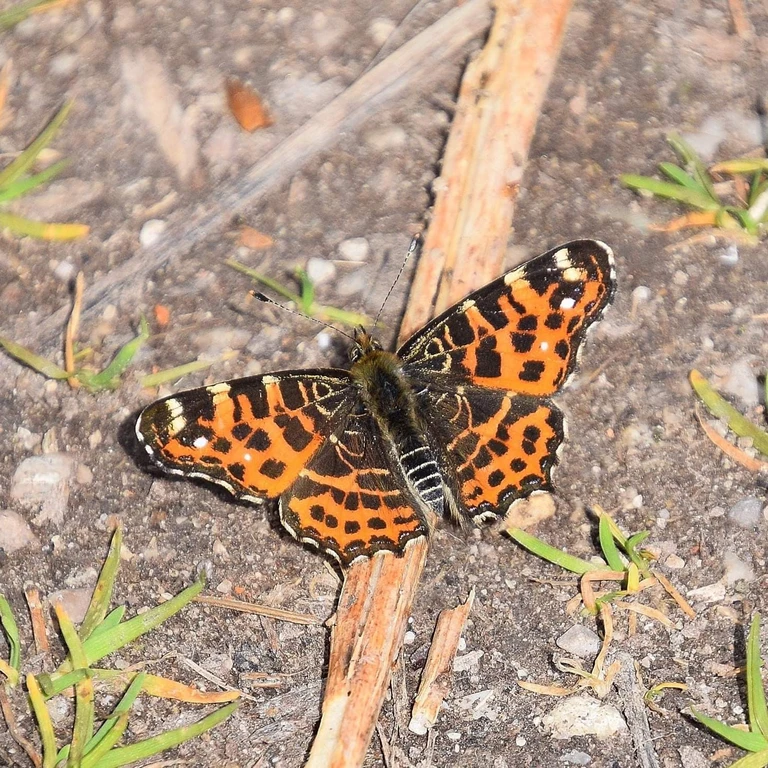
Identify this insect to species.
Araschnia levana
